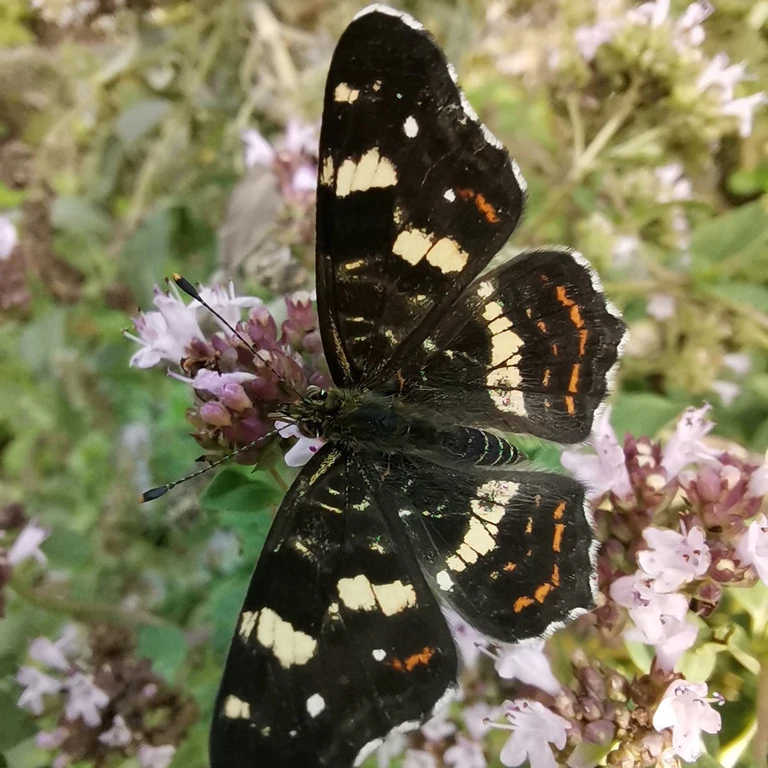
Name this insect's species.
Araschnia levana
